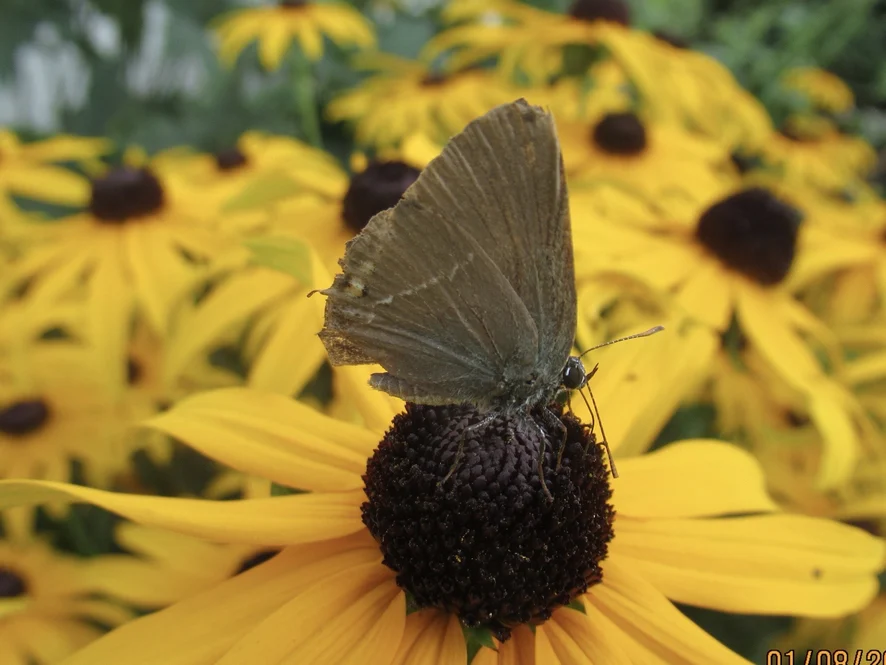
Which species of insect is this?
Satyrium spini (also Tuttiola spini)
